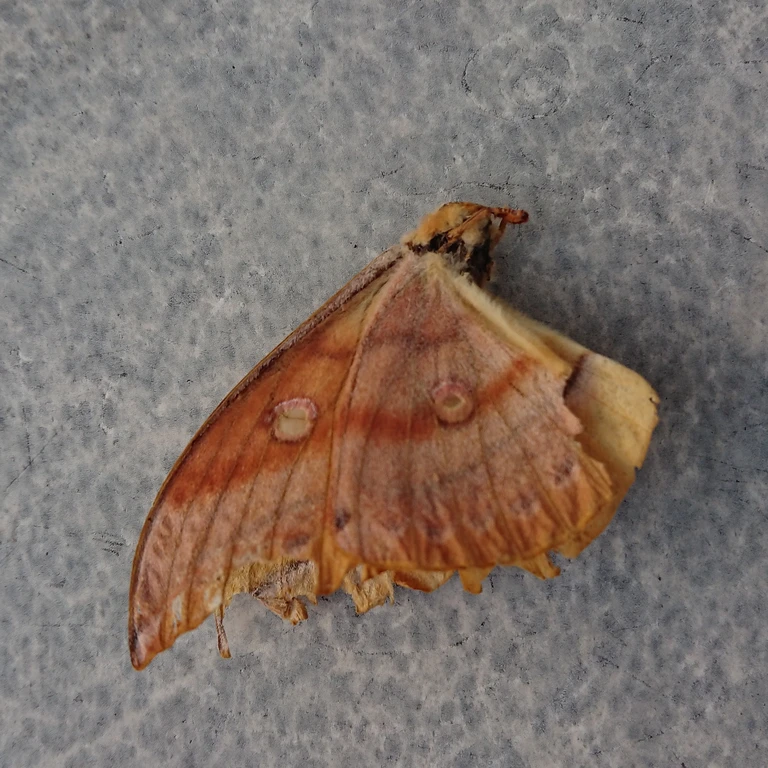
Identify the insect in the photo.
Antheraea yamamai
